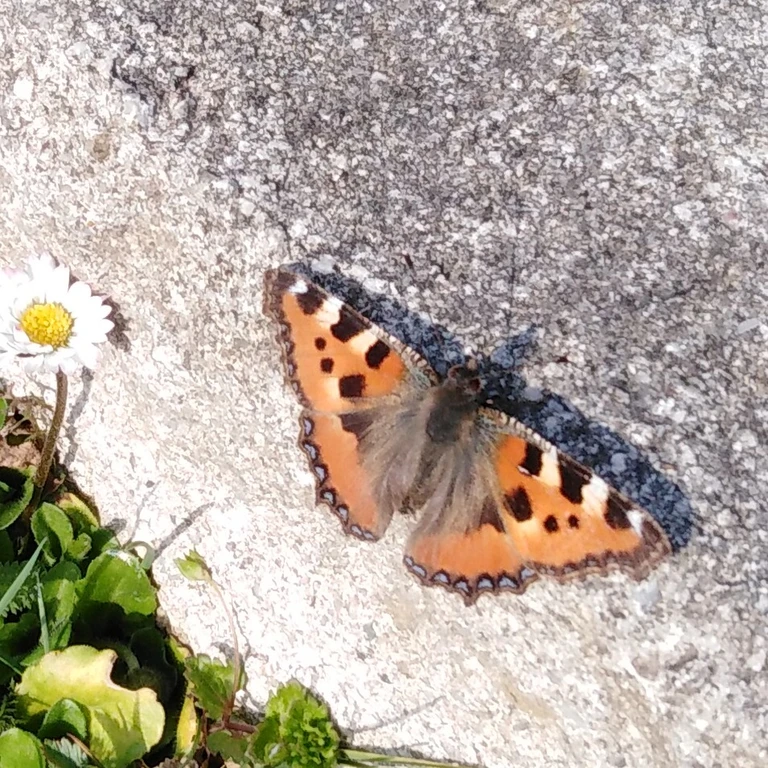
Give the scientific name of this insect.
Aglais urticae
